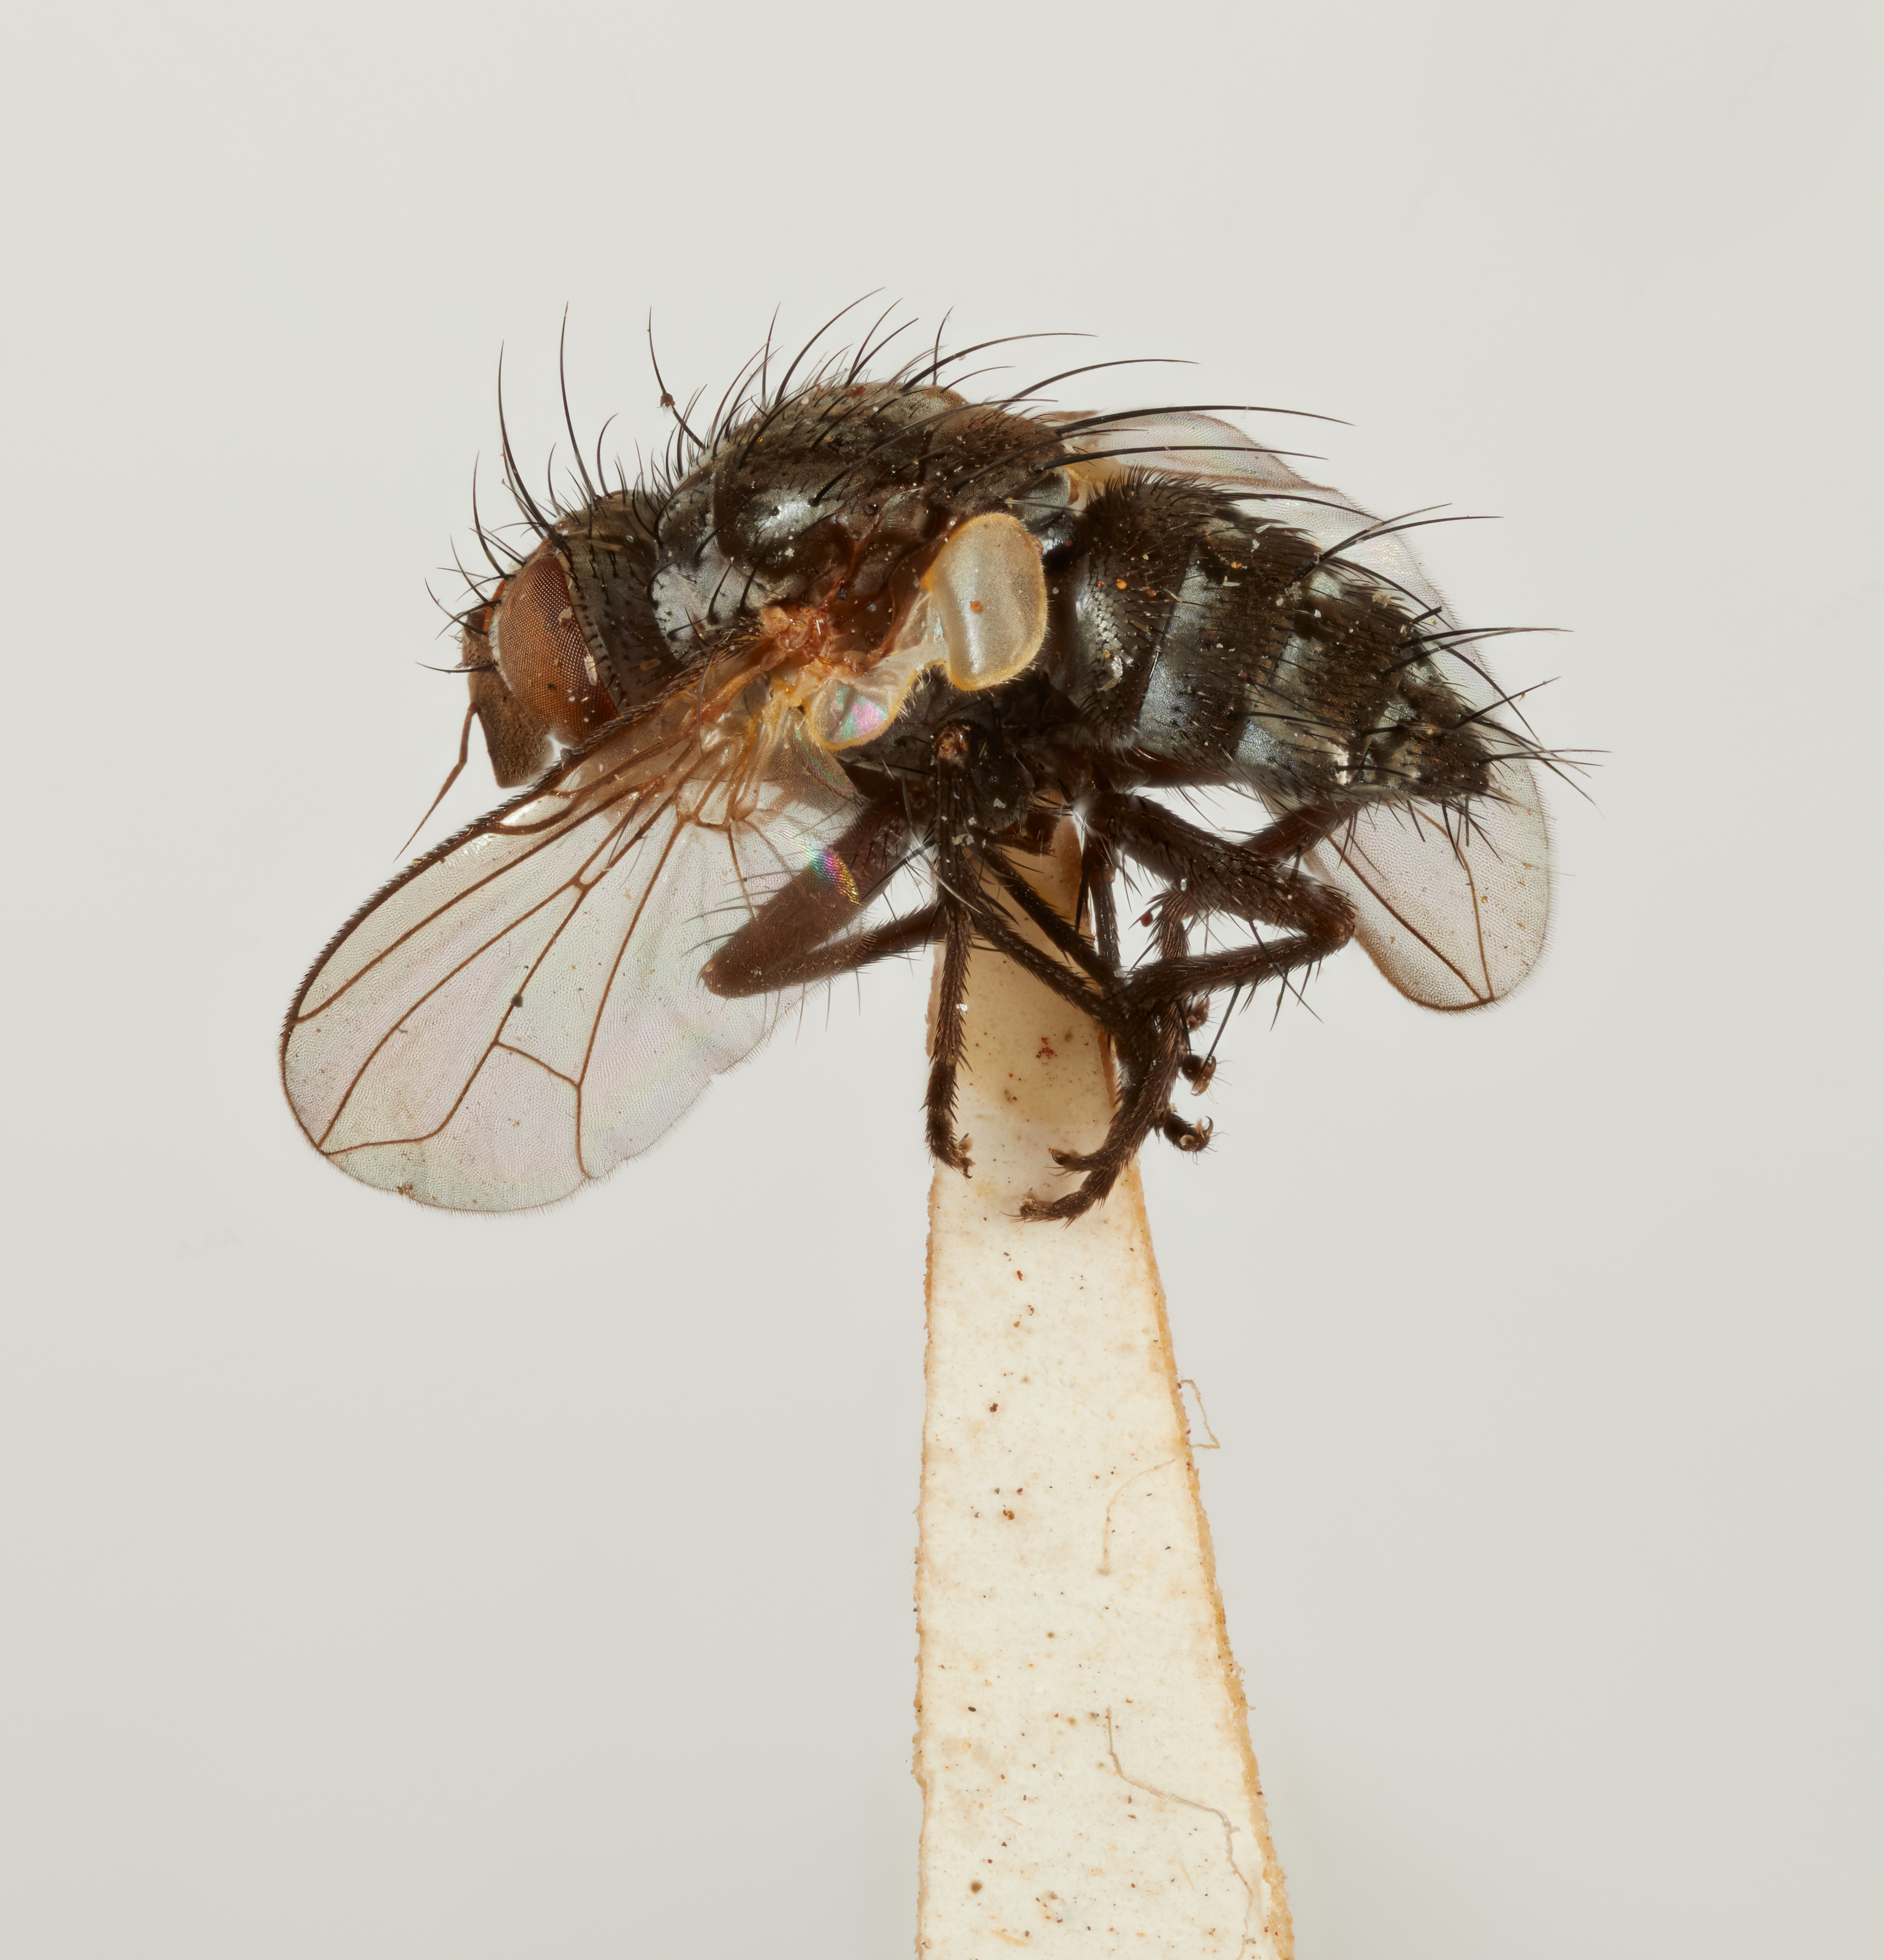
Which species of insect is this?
Lispidea interrupta
